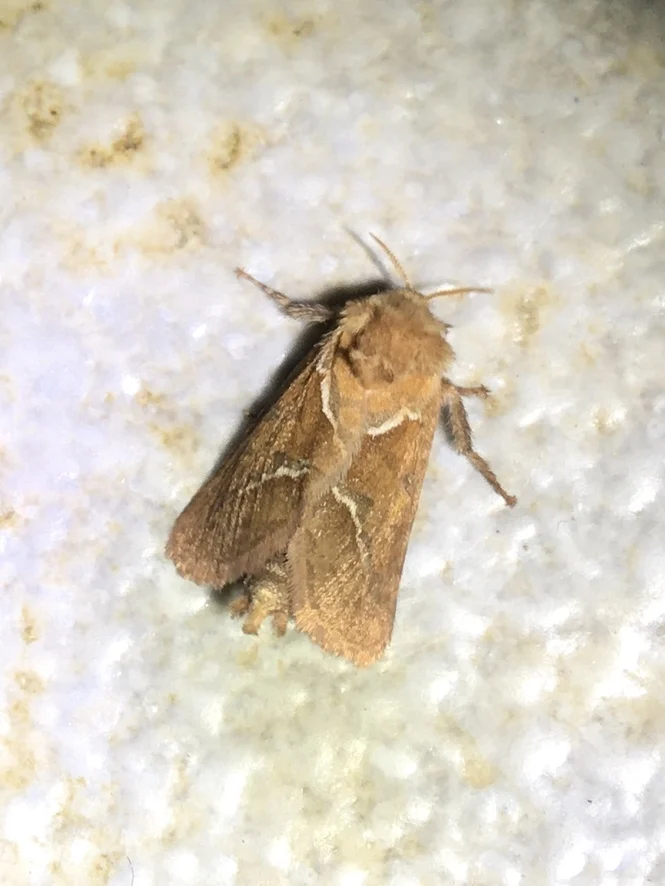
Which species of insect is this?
Triodia sylvina
